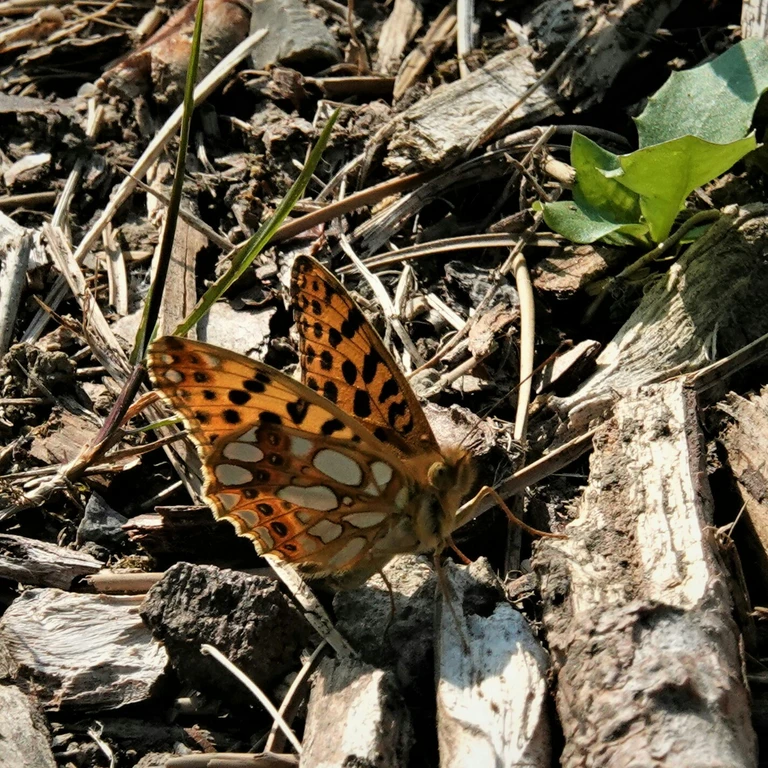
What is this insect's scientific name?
Issoria lathonia
